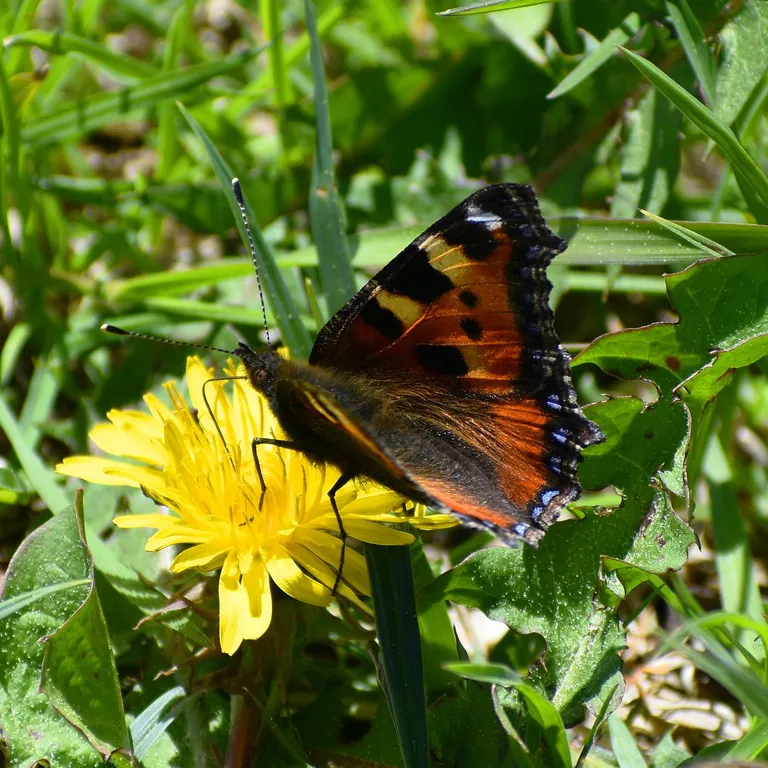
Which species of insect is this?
Aglais urticae
